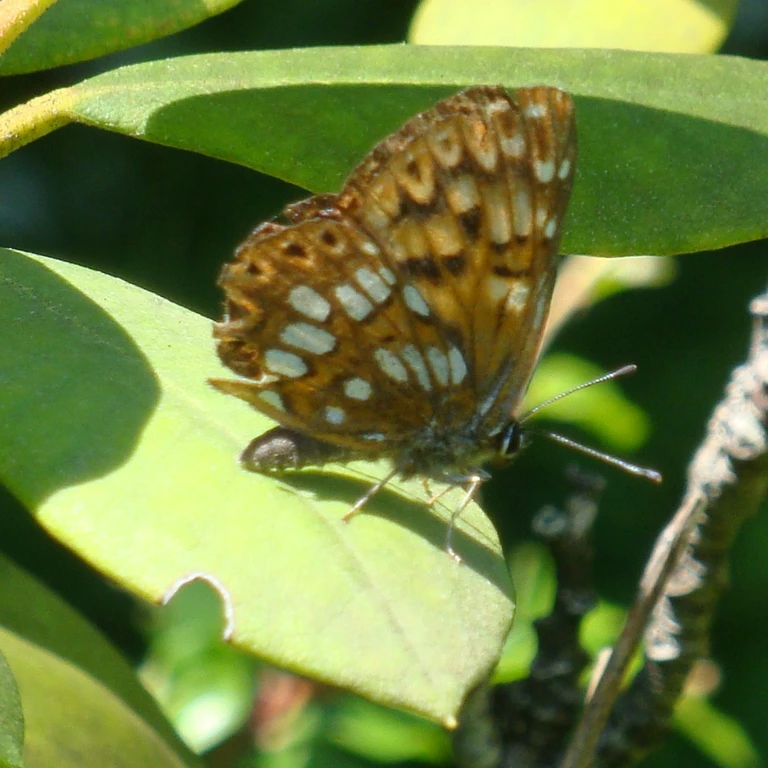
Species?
Hamearis lucina
